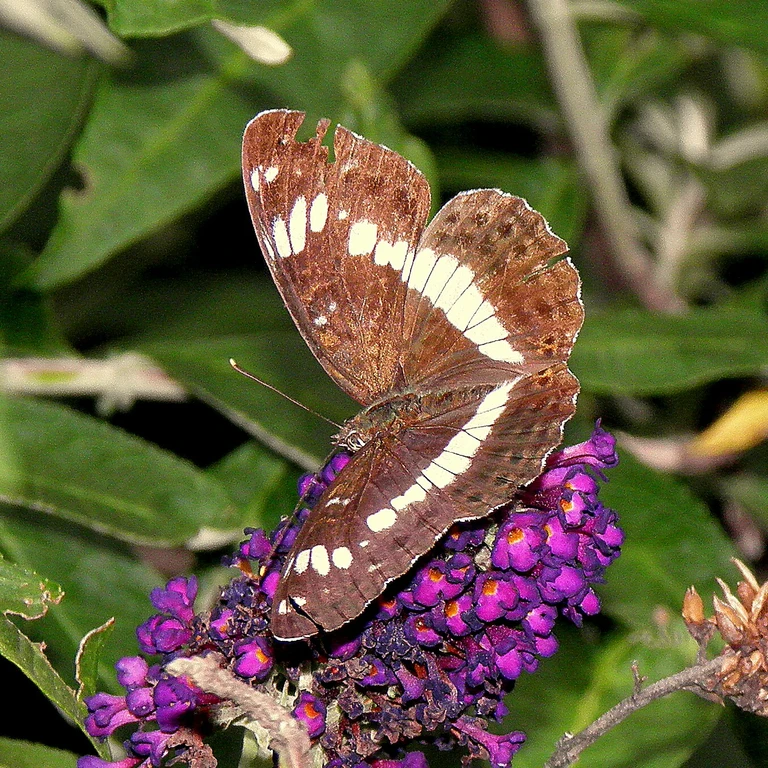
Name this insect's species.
Limenitis camilla (also Ladoga camilla)
